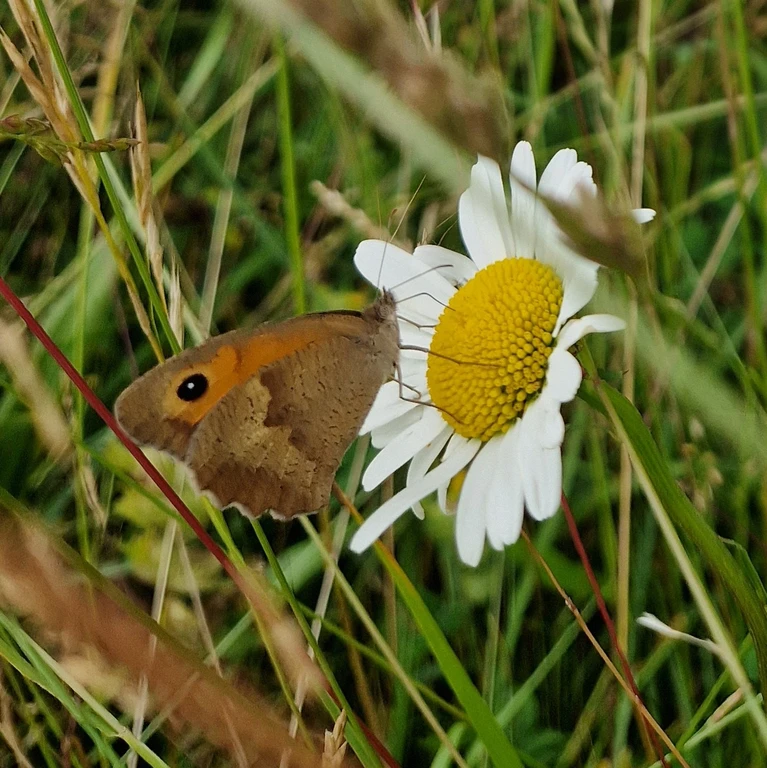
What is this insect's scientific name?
Maniola jurtina
